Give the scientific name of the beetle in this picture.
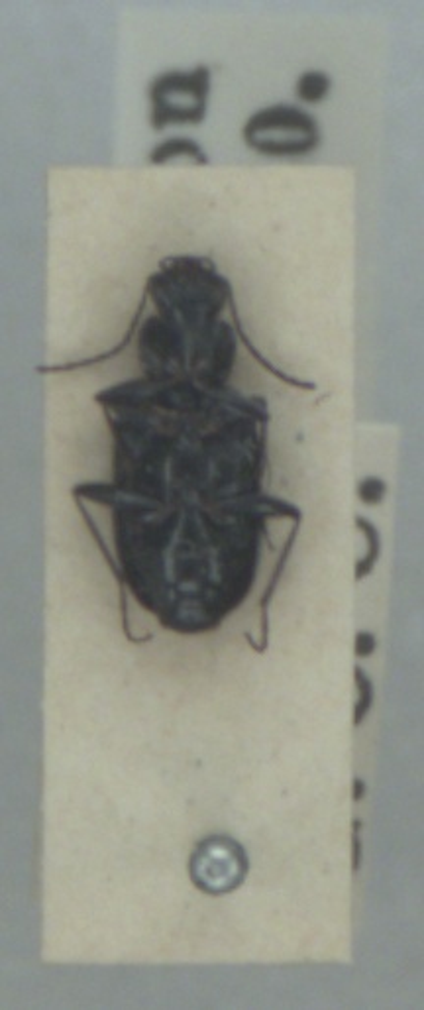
Sericoda quadripunctata
